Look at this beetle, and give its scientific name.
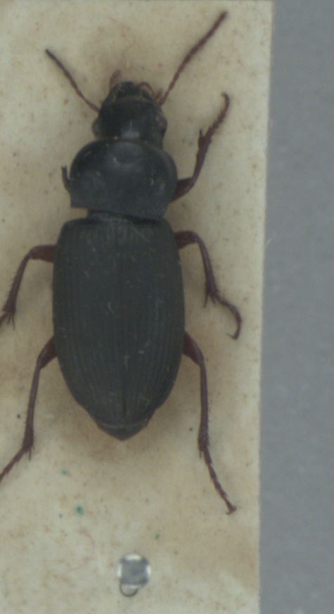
Harpalus rufipes
